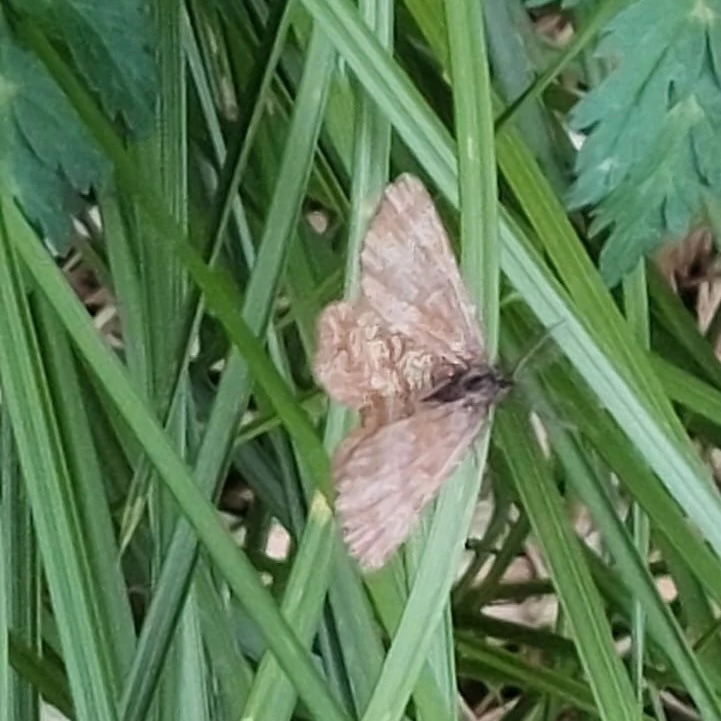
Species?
Ematurga atomaria
